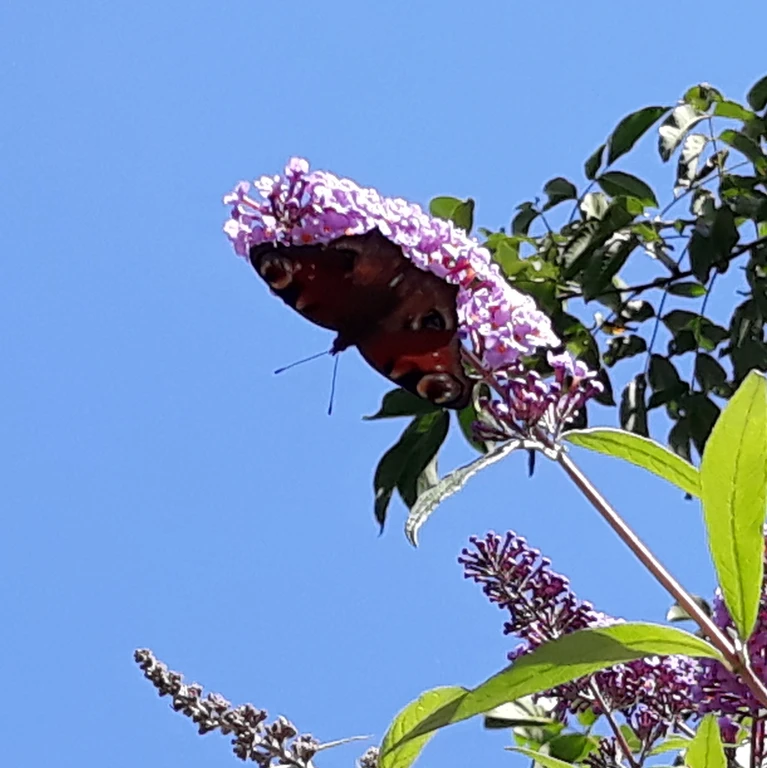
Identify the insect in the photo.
Aglais io
